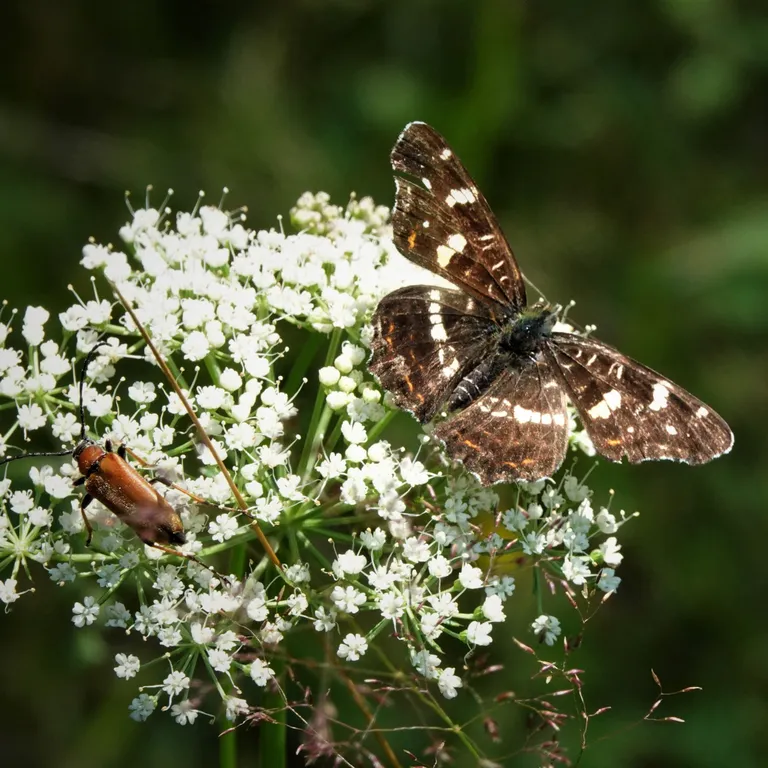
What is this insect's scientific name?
Araschnia levana
